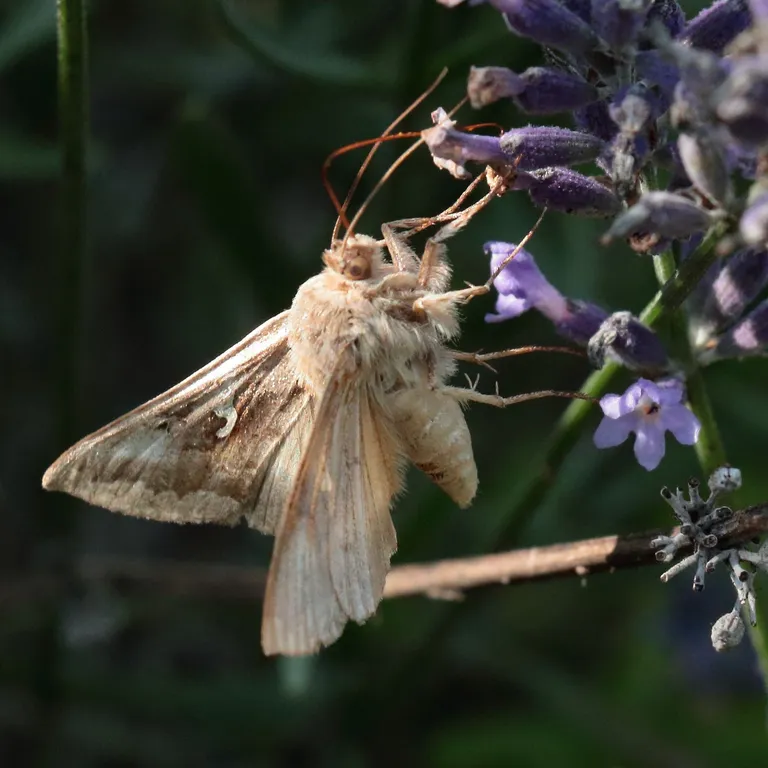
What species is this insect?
Autographa gamma
